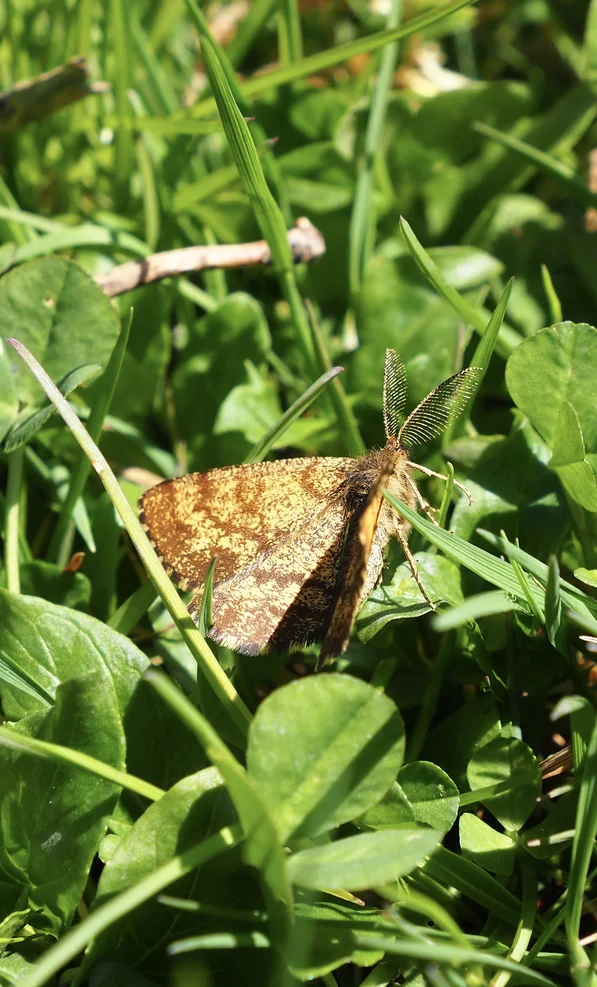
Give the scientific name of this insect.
Ematurga atomaria
